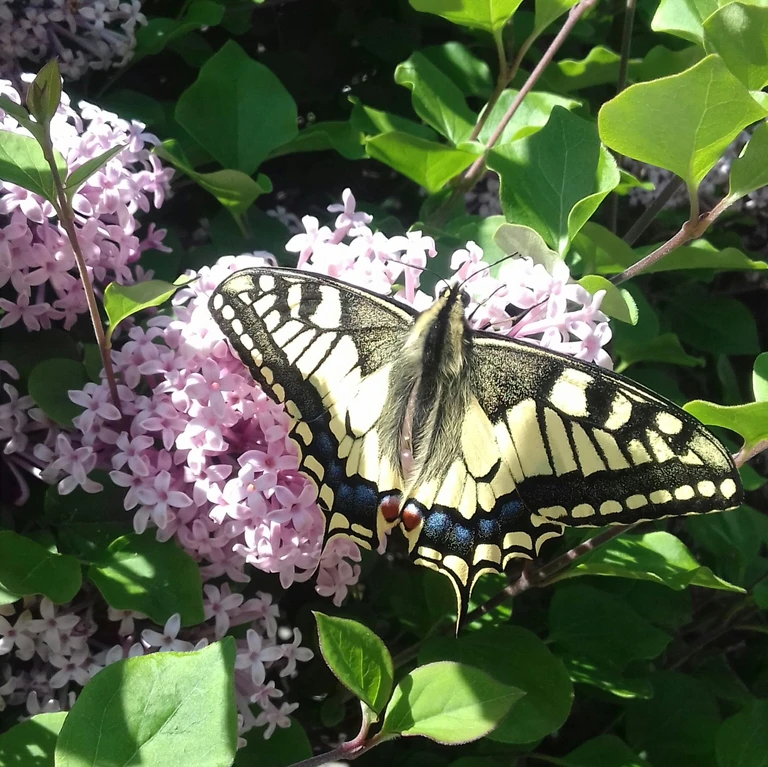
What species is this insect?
Papilio machaon
